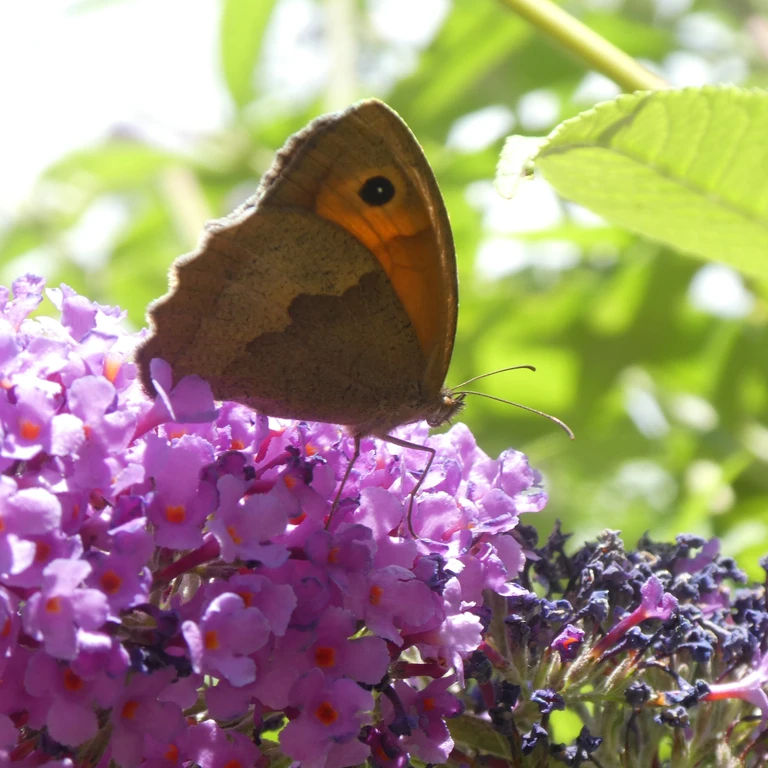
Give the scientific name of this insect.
Maniola jurtina
